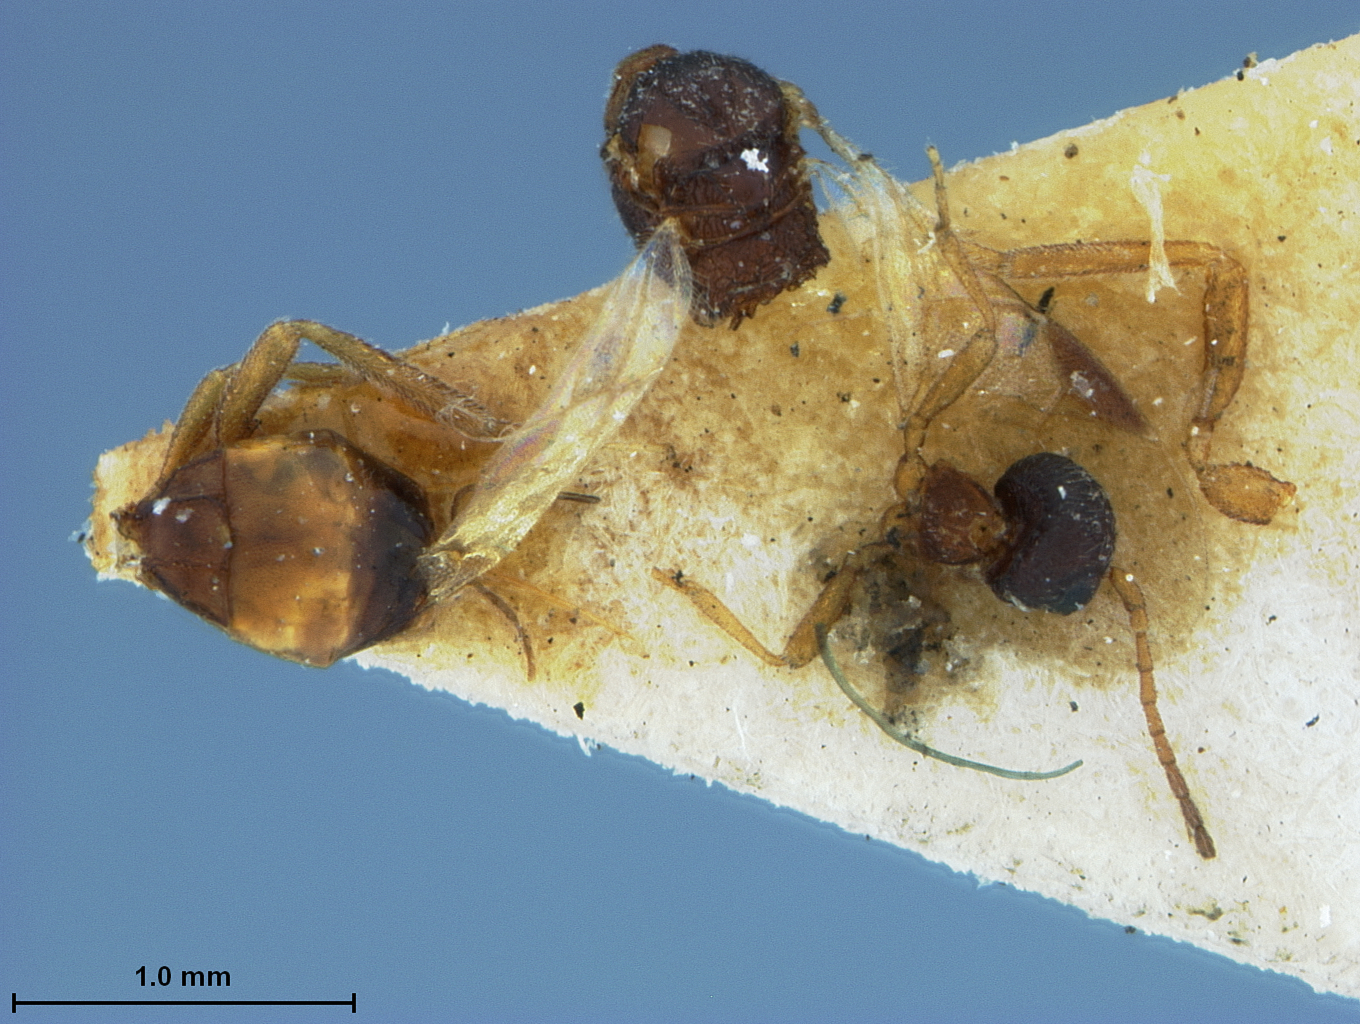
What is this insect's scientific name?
Chrymulus terminalis
